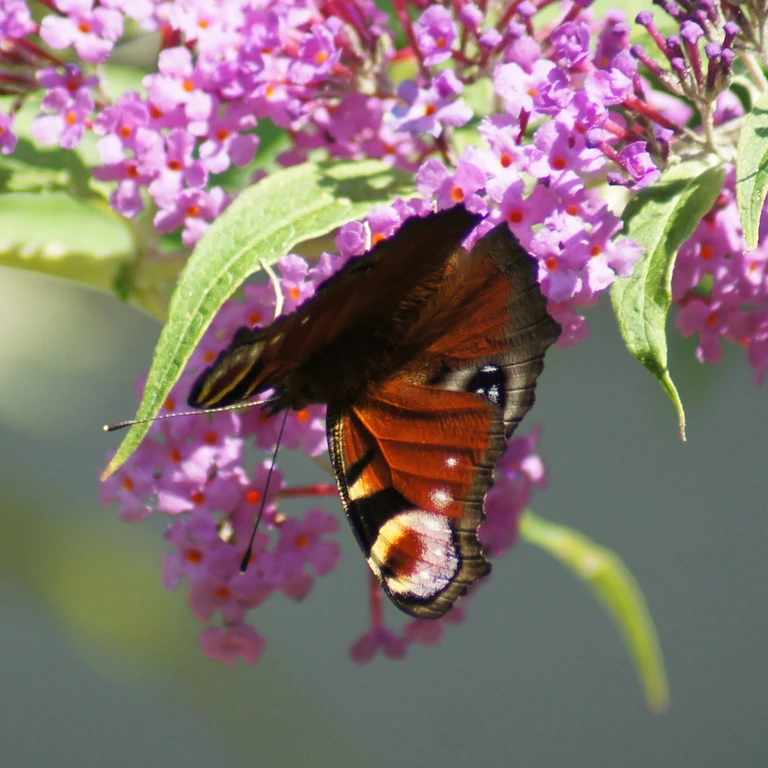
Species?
Aglais io
